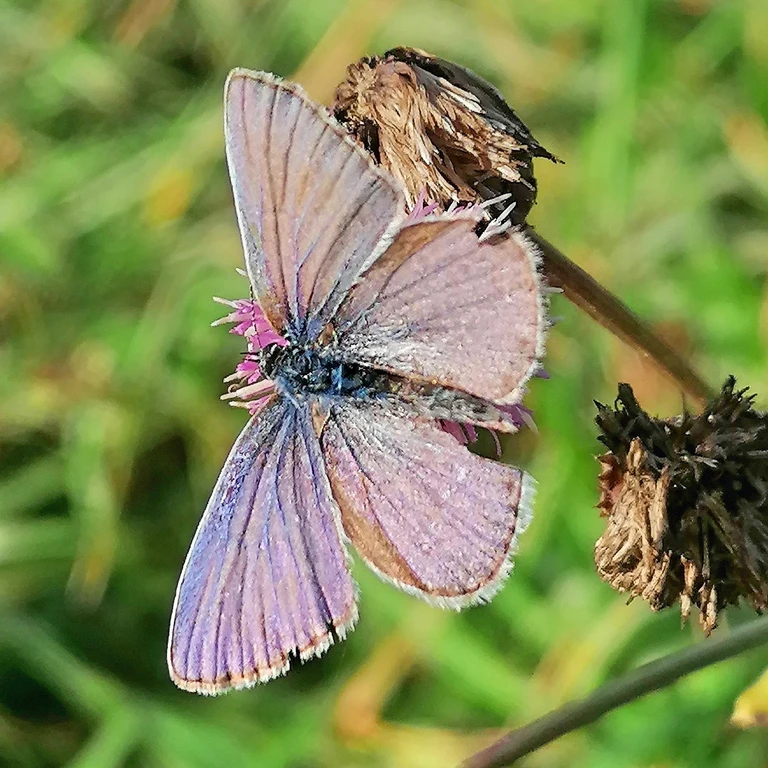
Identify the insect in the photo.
Polyommatus icarus
